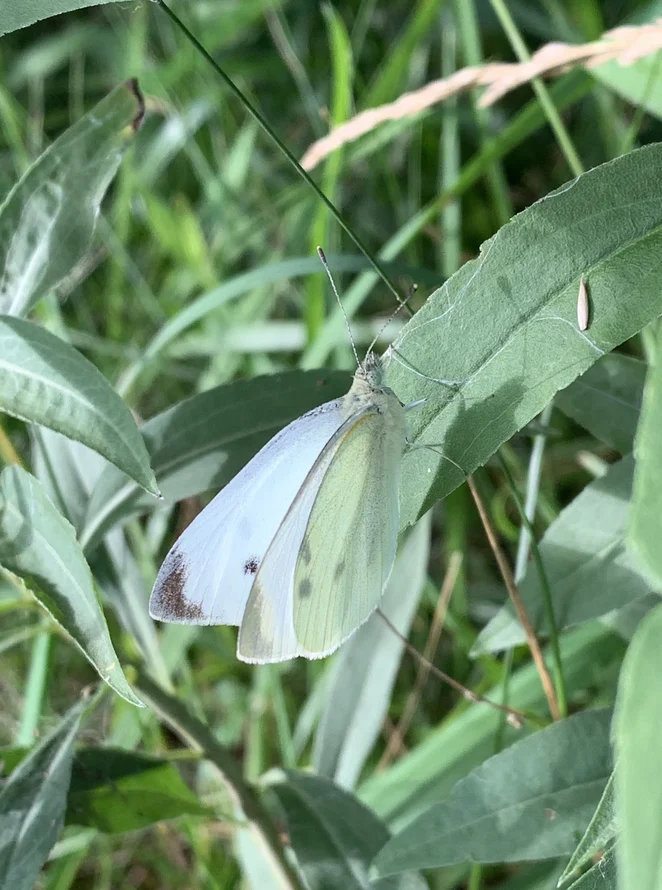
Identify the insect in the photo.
Pieris rapae
